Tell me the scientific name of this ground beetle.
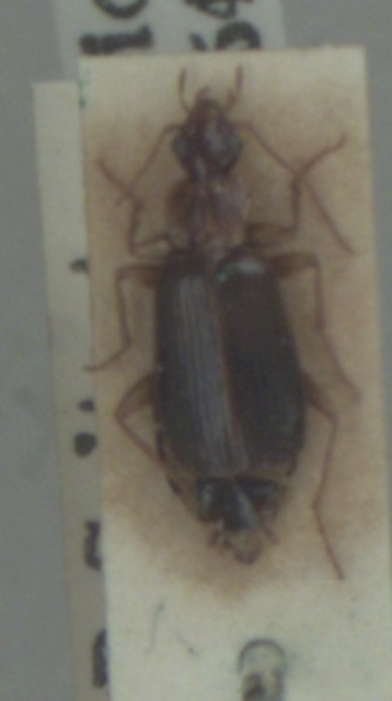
Dromius agilis
